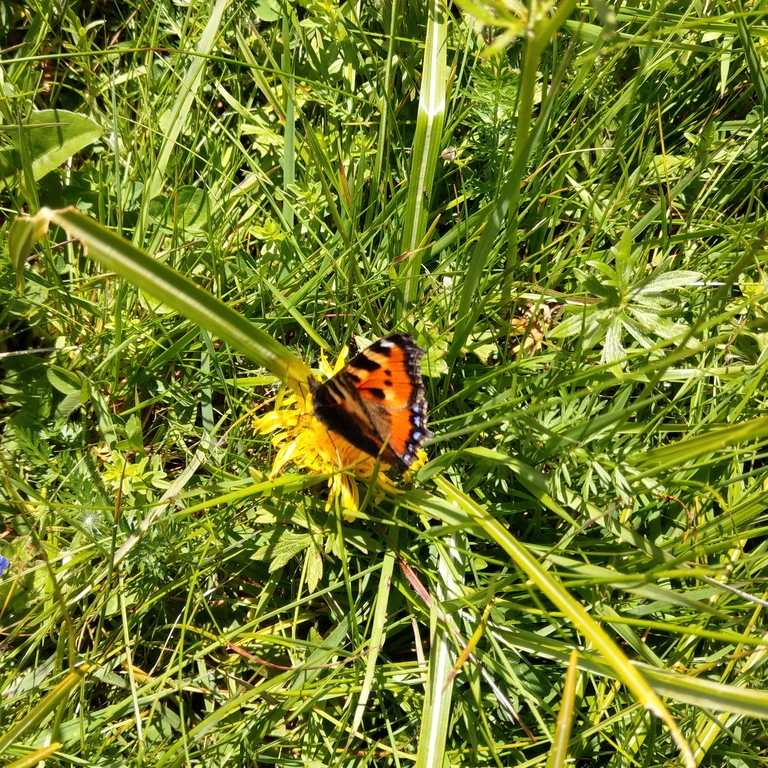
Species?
Aglais urticae
